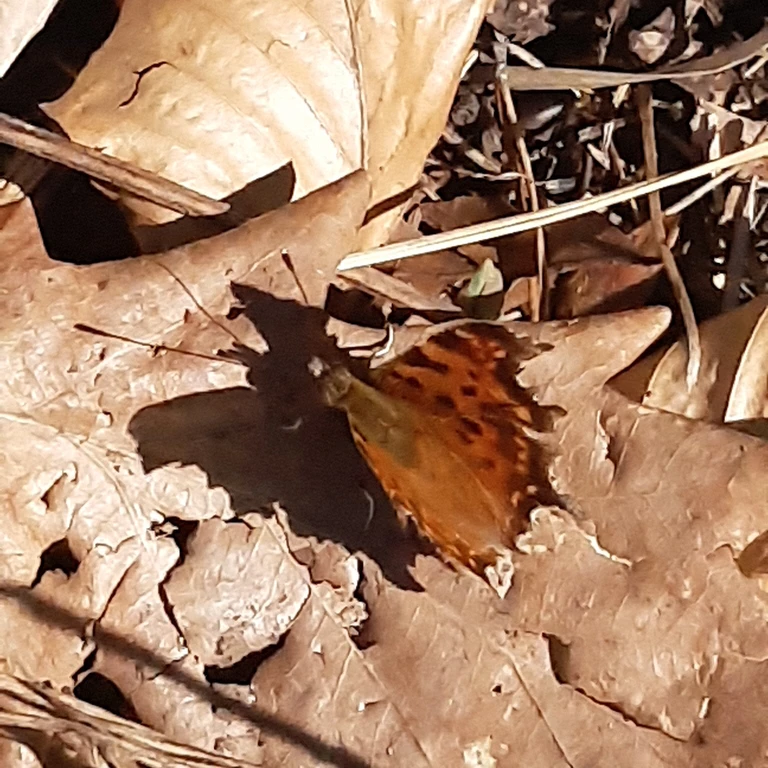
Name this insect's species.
Polygonia c-album
